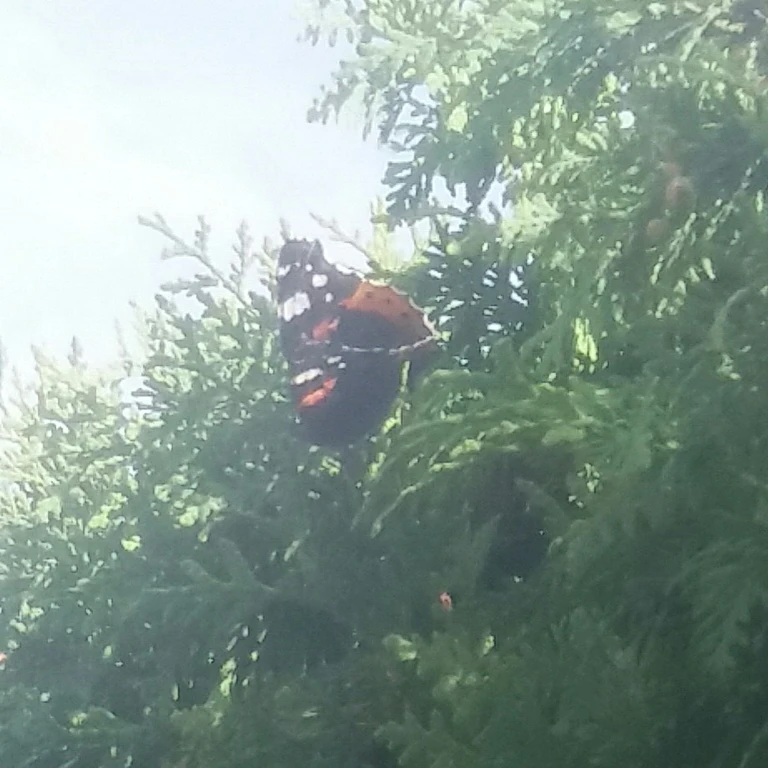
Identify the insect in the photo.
Vanessa atalanta
